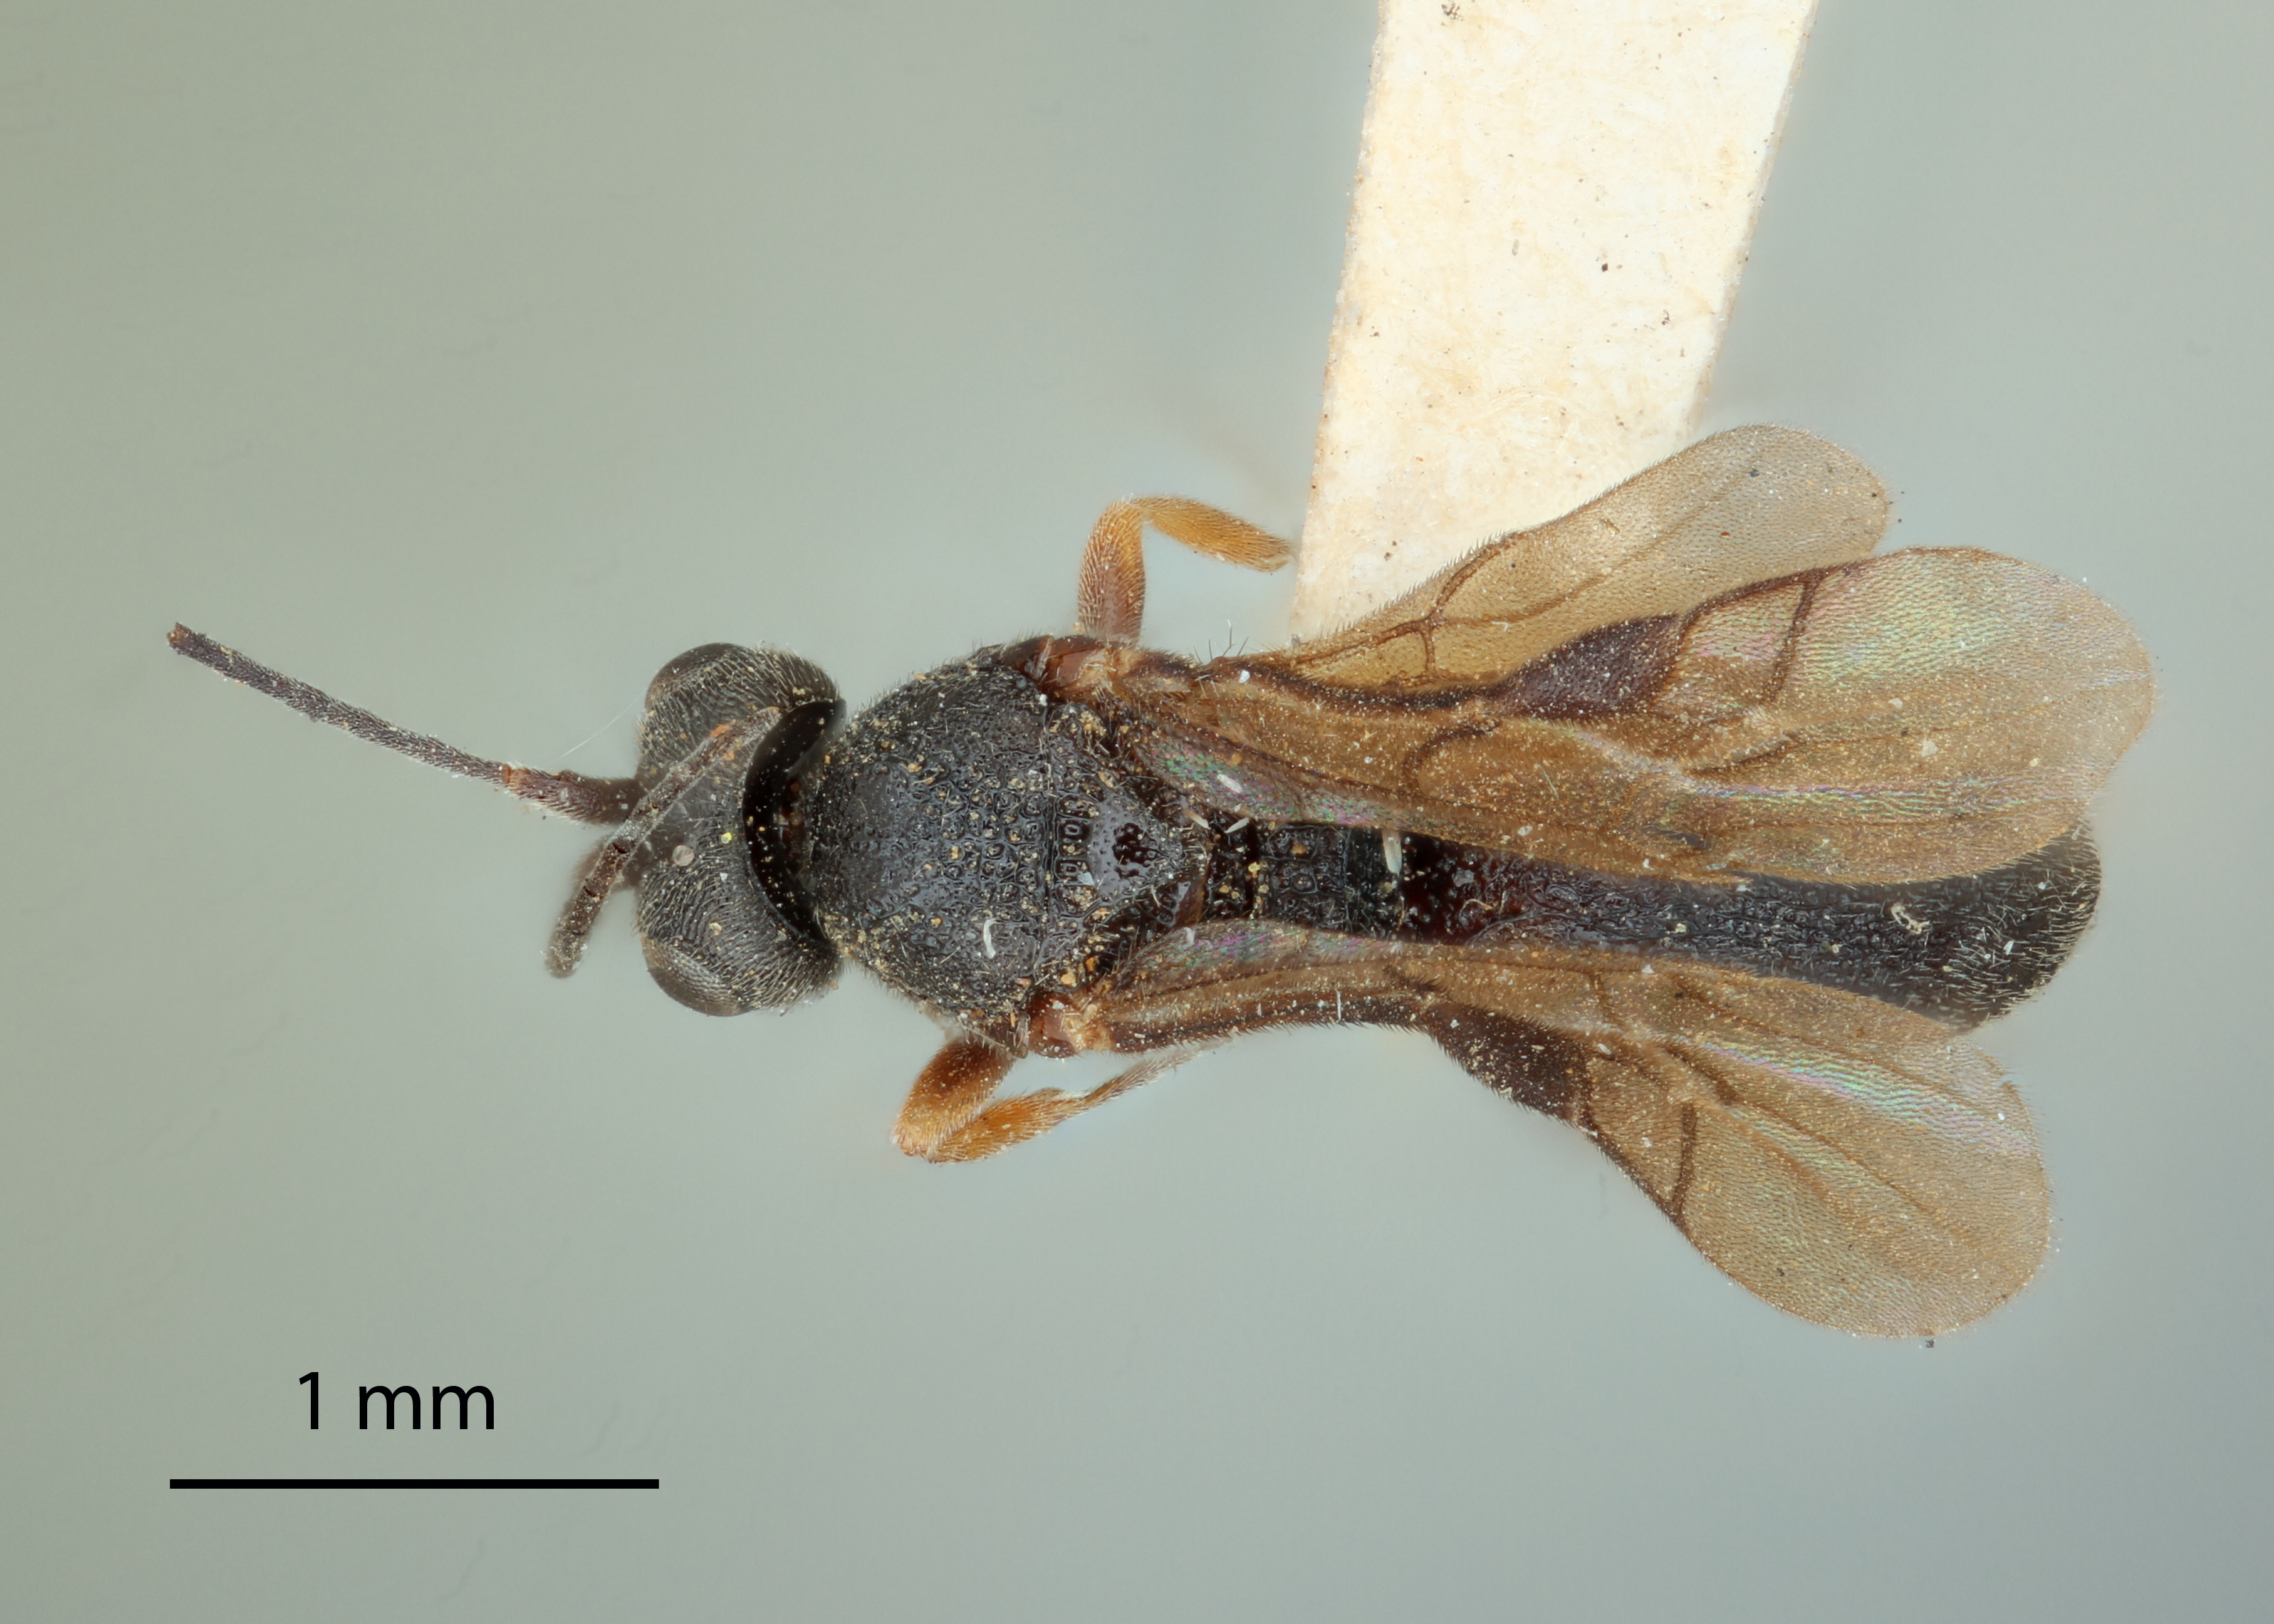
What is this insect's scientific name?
Chelonus nigripennis
